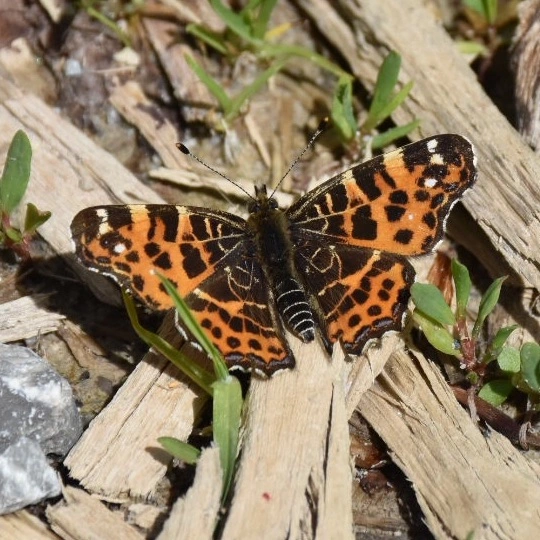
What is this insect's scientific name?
Araschnia levana
